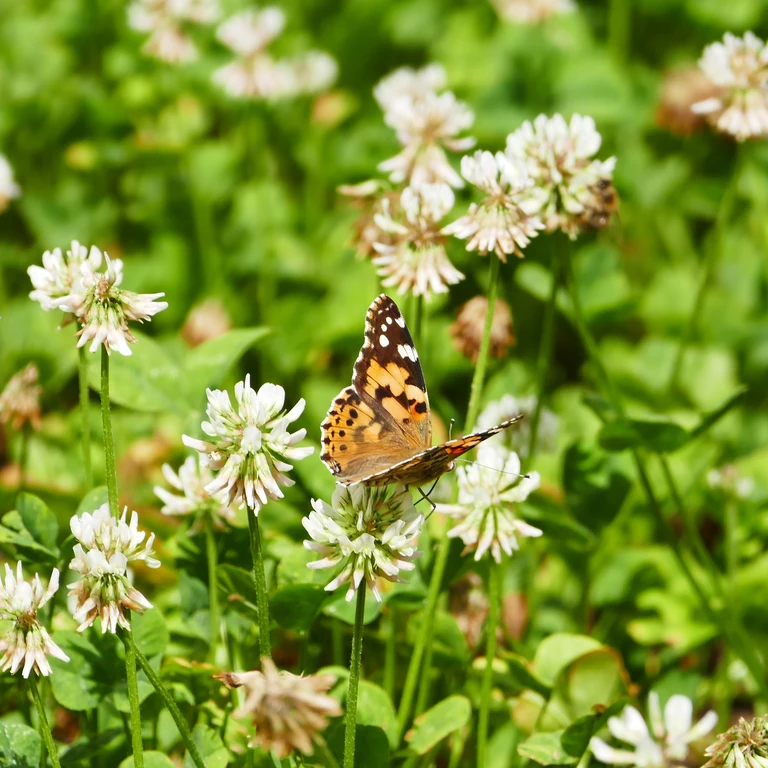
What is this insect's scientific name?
Vanessa cardui
